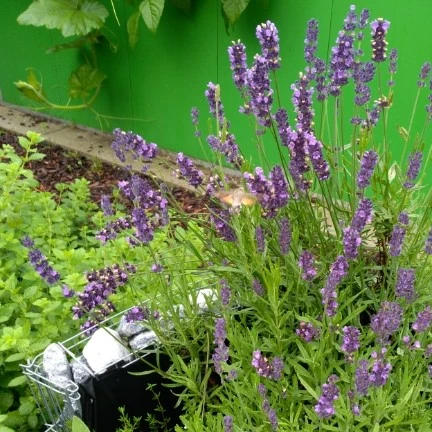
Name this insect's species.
Macroglossum stellatarum
